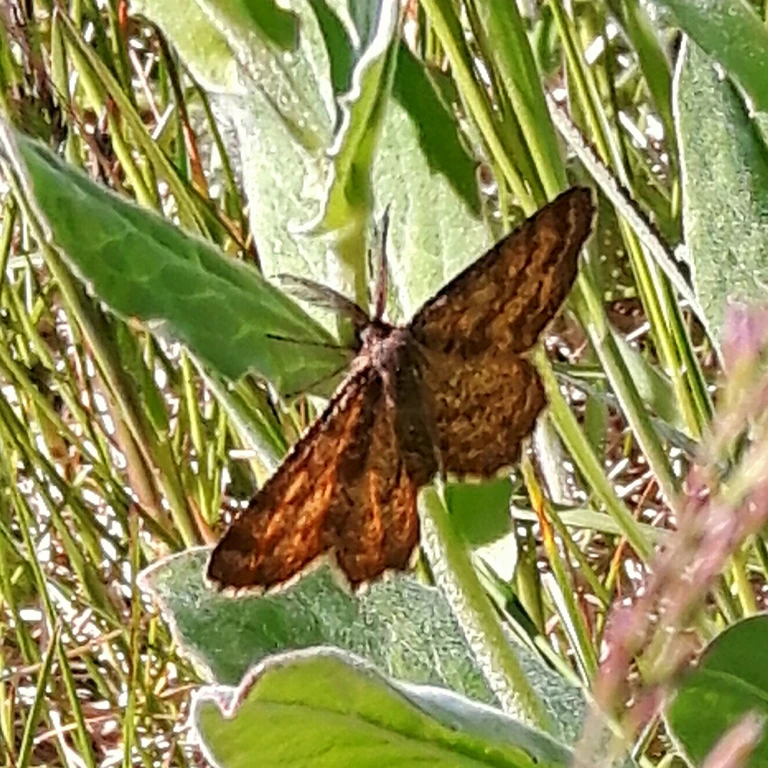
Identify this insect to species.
Ematurga atomaria
